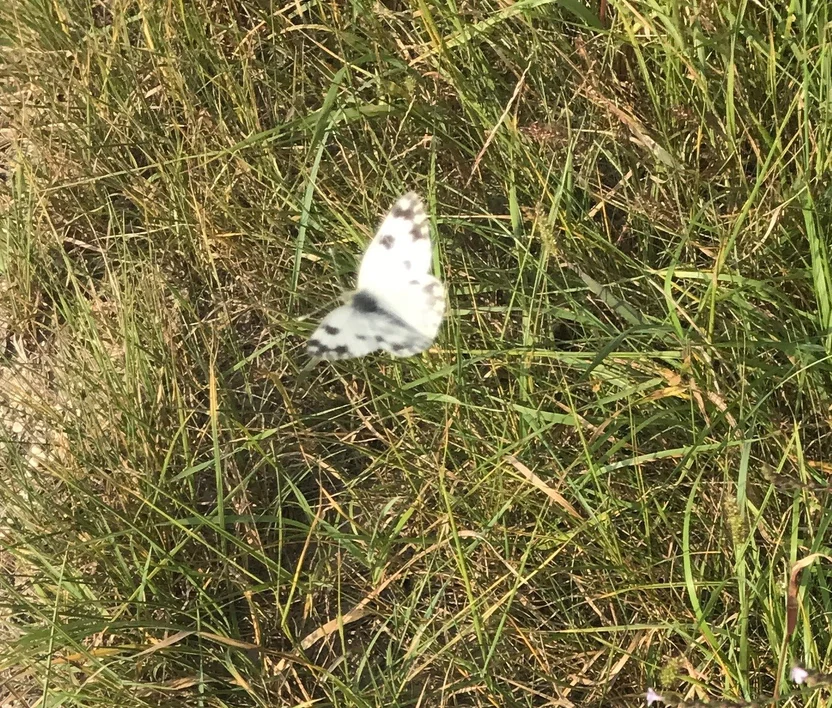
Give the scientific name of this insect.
Pontia edusa
